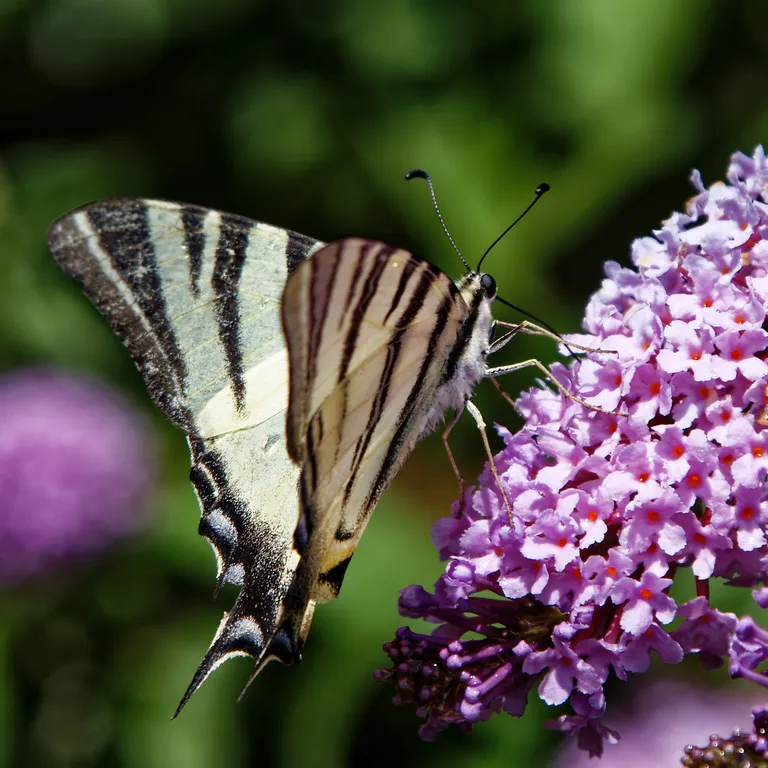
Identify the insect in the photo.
Iphiclides podalirius
